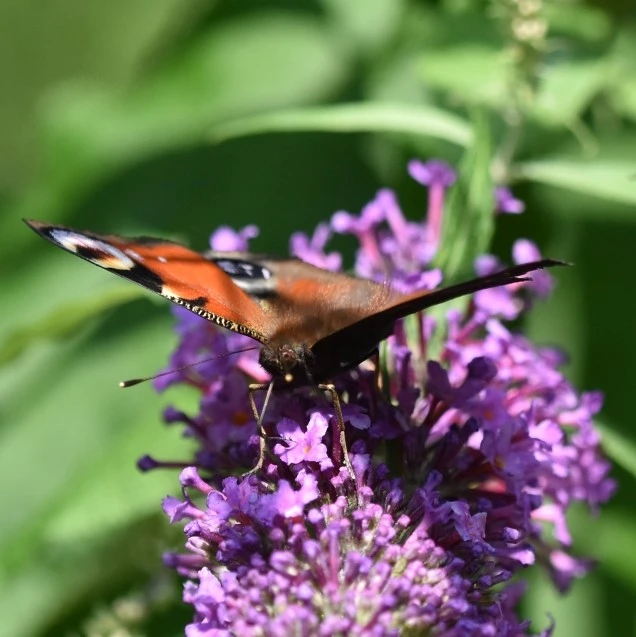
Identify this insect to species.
Aglais io
